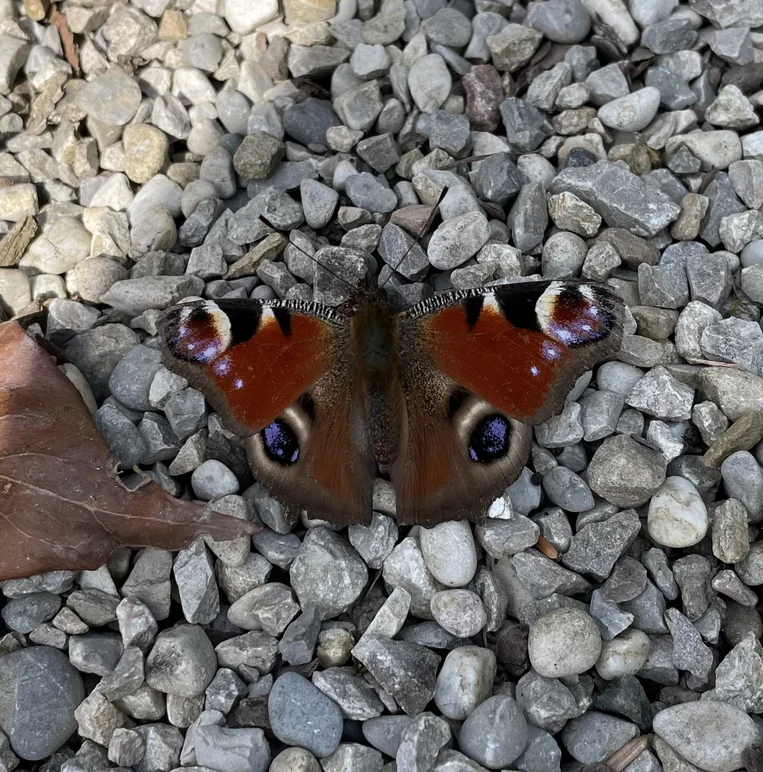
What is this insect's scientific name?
Aglais io
